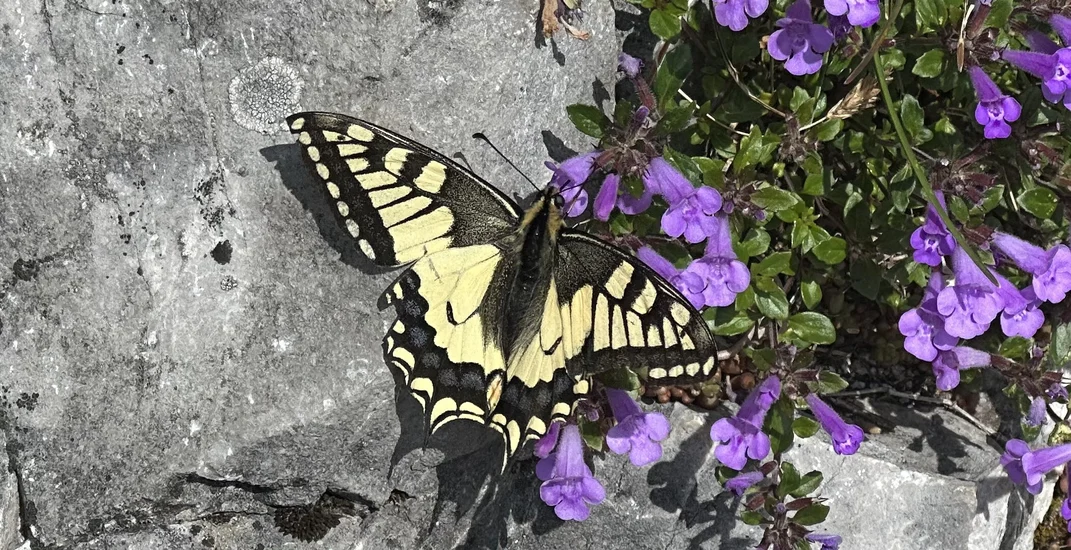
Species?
Papilio machaon
